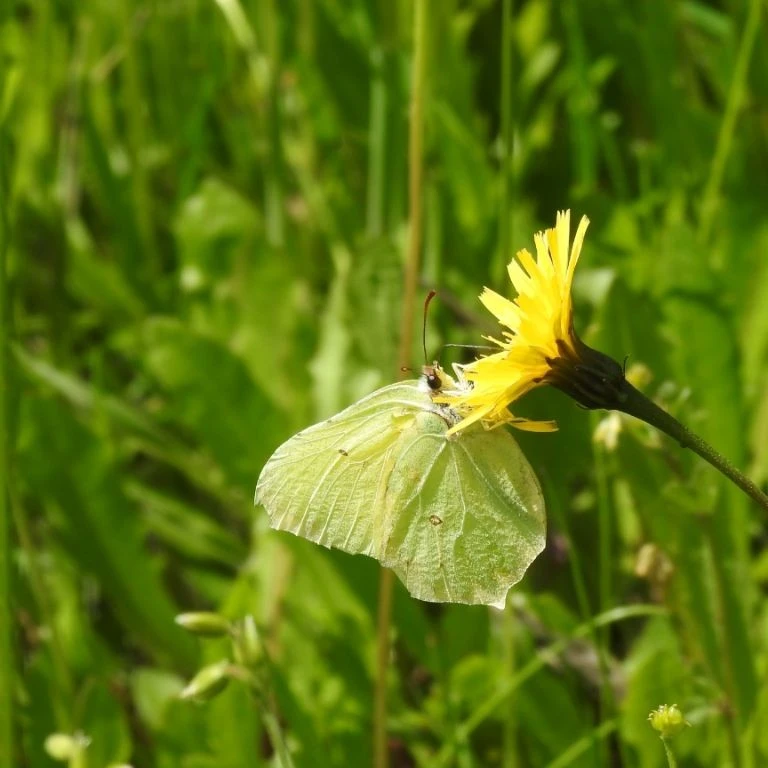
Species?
Gonepteryx rhamni
